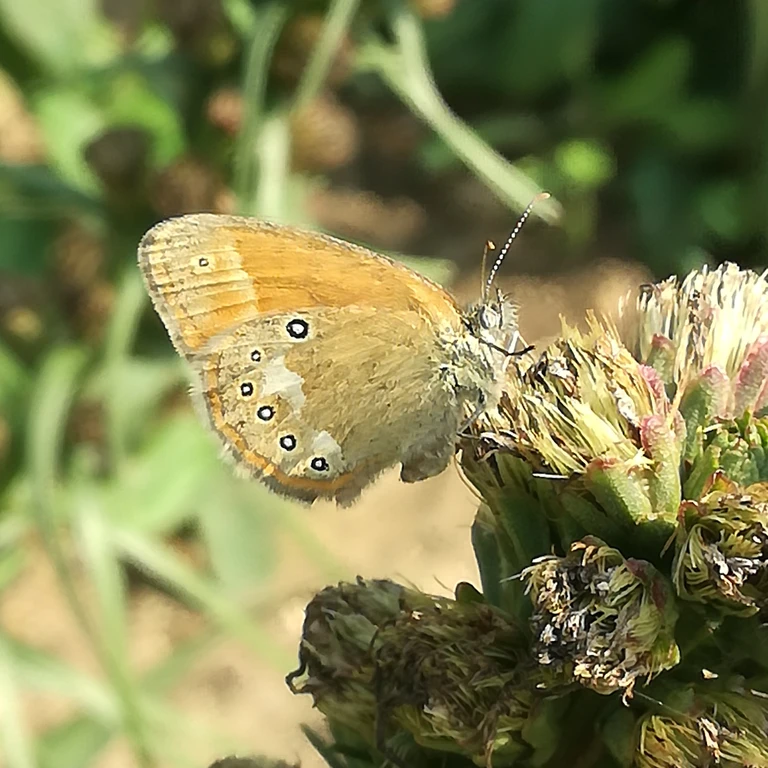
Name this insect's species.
Coenonympha glycerion (also Coenonympha iphis)
